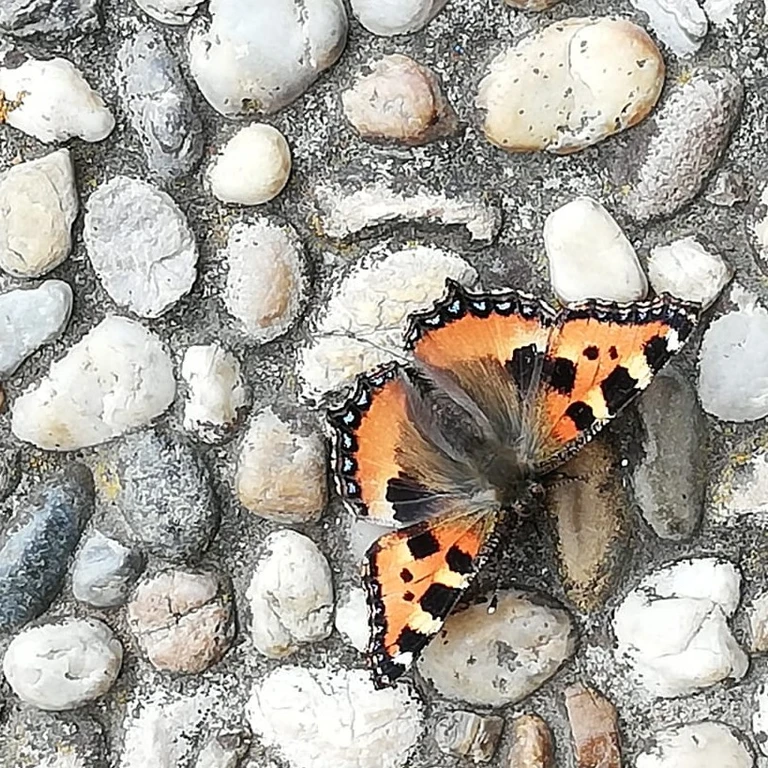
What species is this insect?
Aglais urticae
